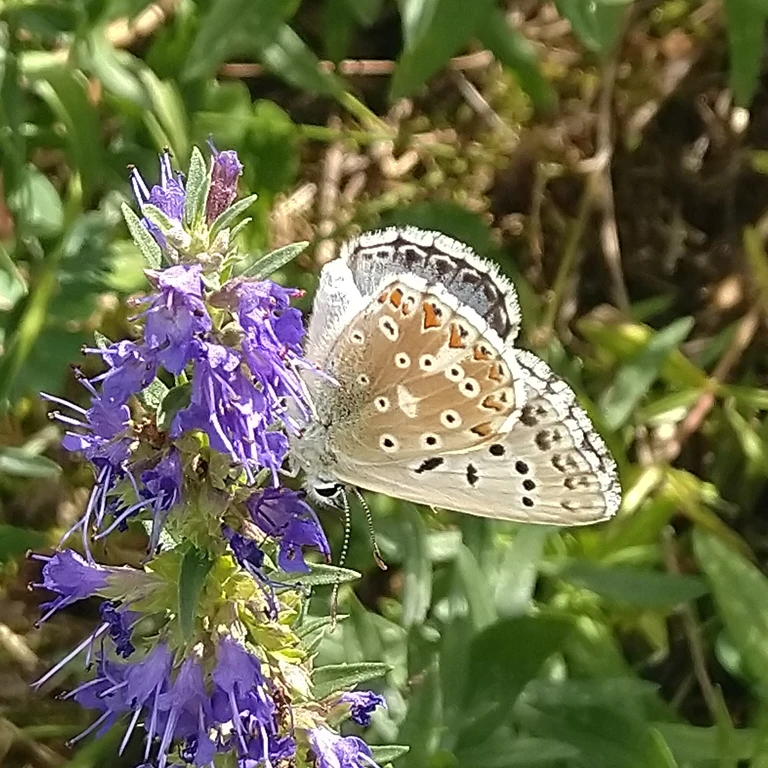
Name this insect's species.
Lysandra coridon
